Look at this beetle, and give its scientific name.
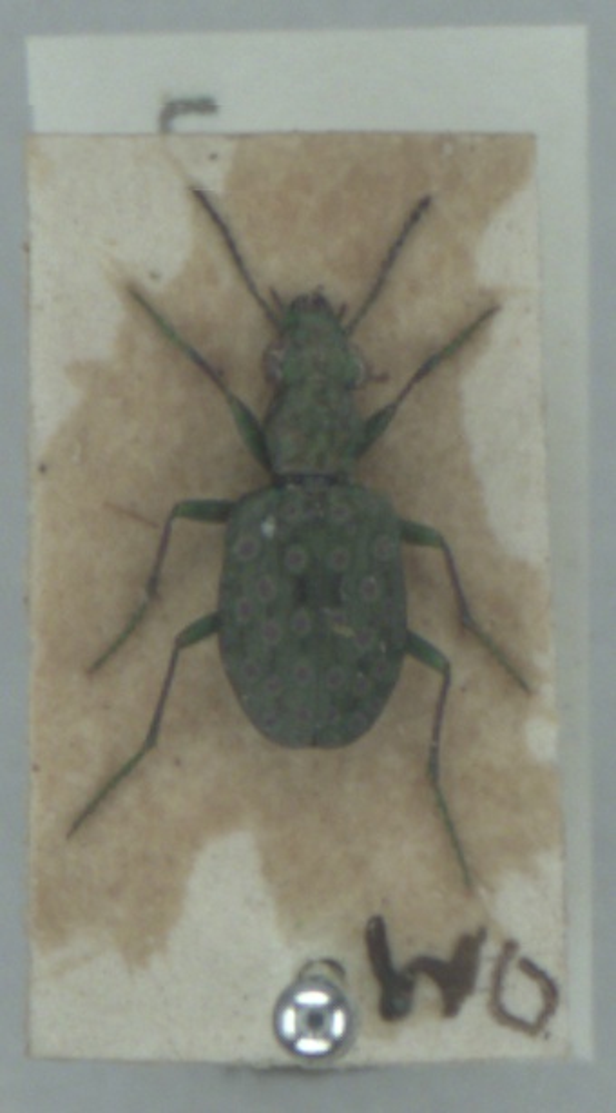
Elaphrus riparius
